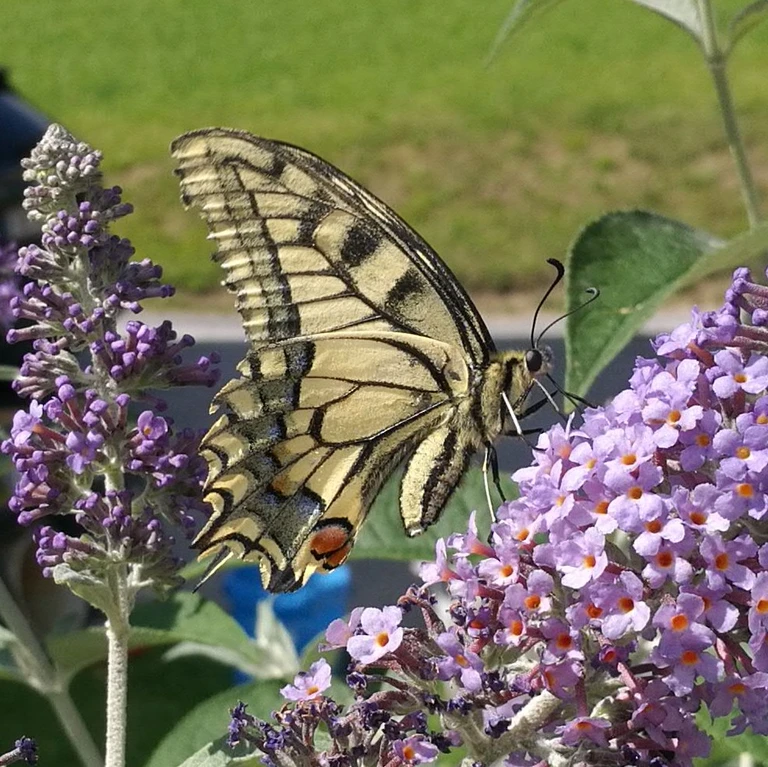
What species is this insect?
Papilio machaon
